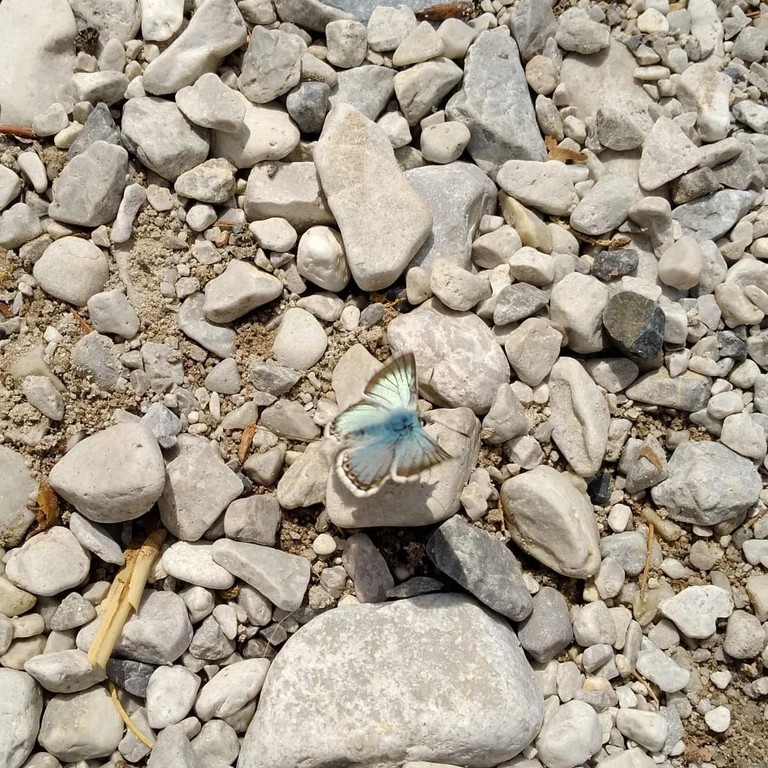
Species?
Lysandra coridon
